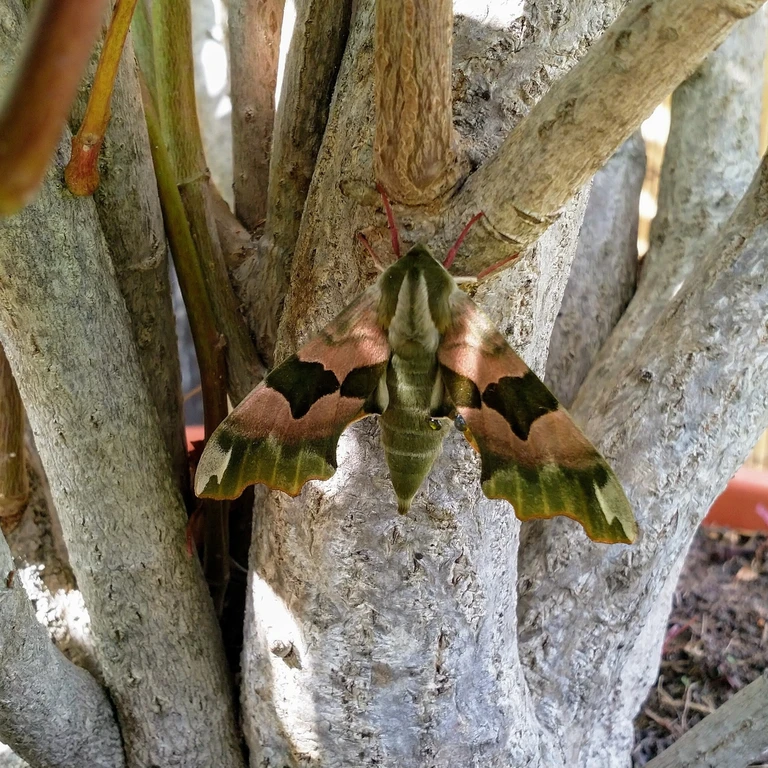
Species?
Mimas tiliae
